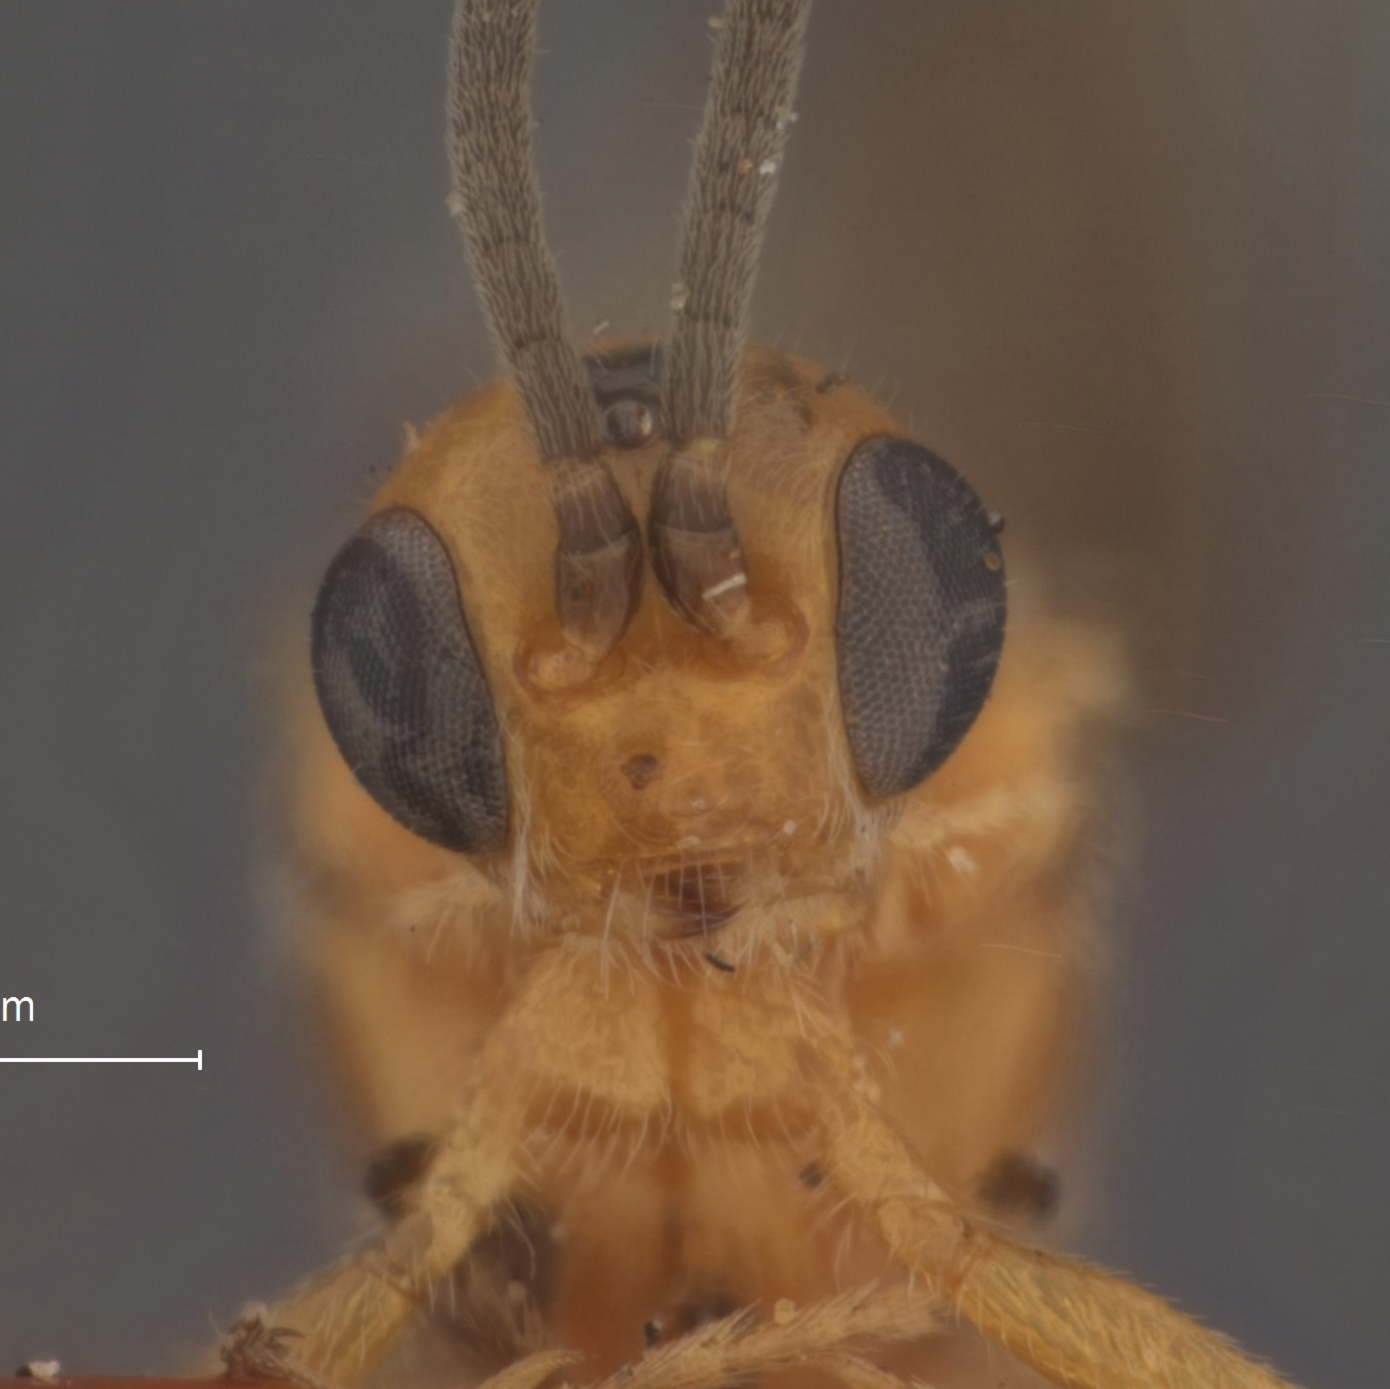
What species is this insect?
Microbracon thureriphage
